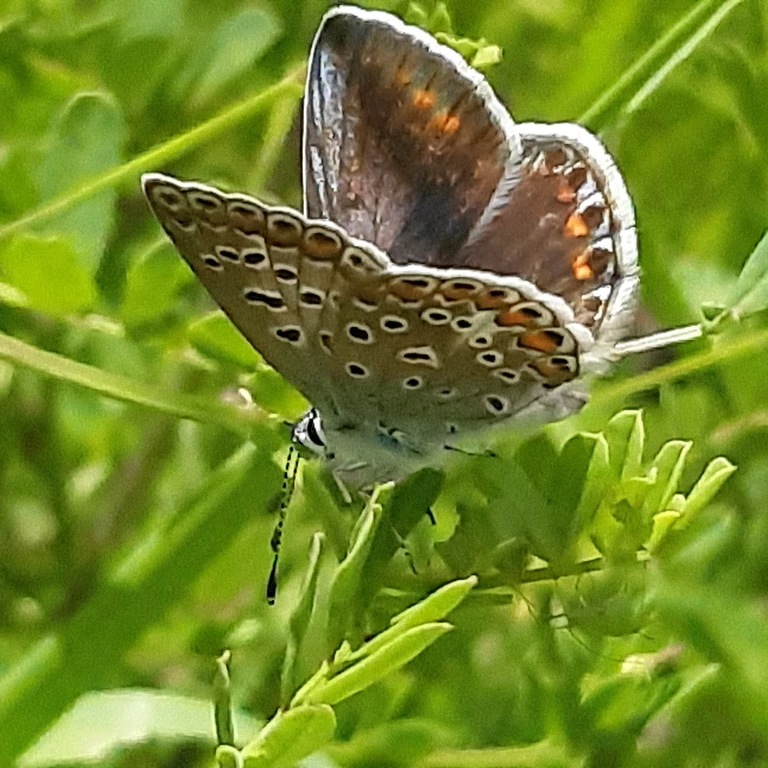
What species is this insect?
Polyommatus icarus
